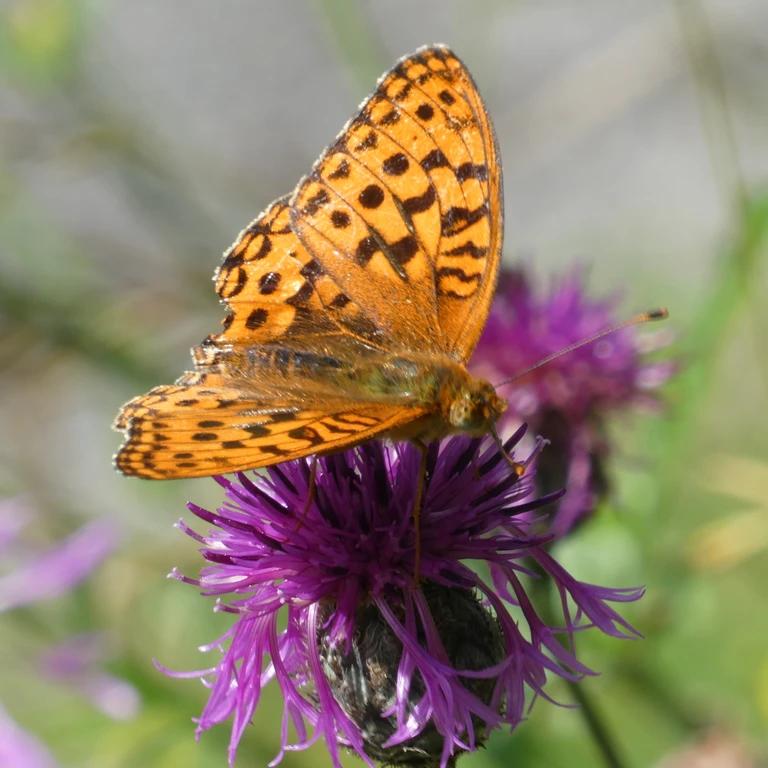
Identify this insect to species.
Fabriciana adippe
